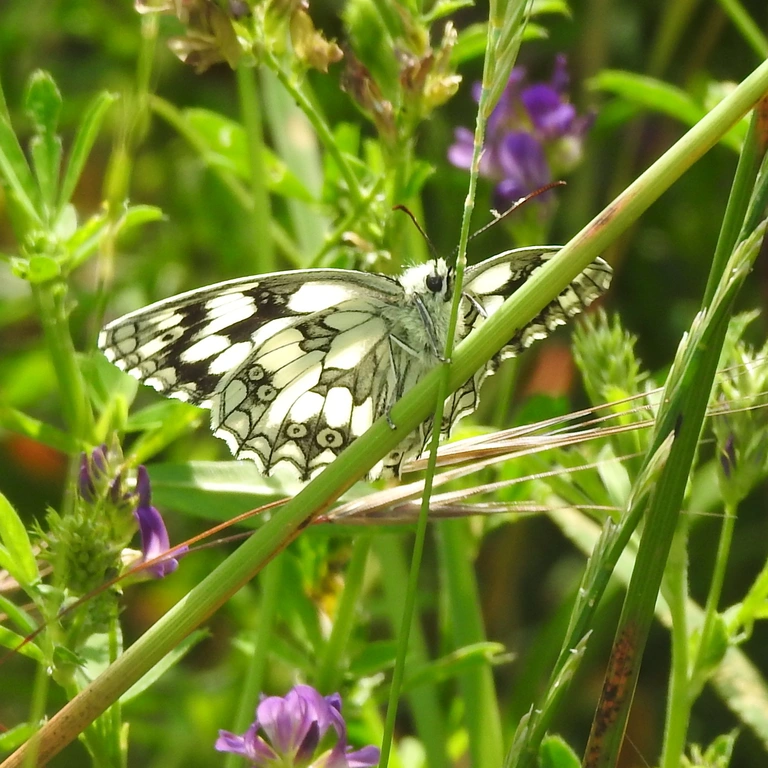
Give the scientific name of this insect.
Melanargia galathea
